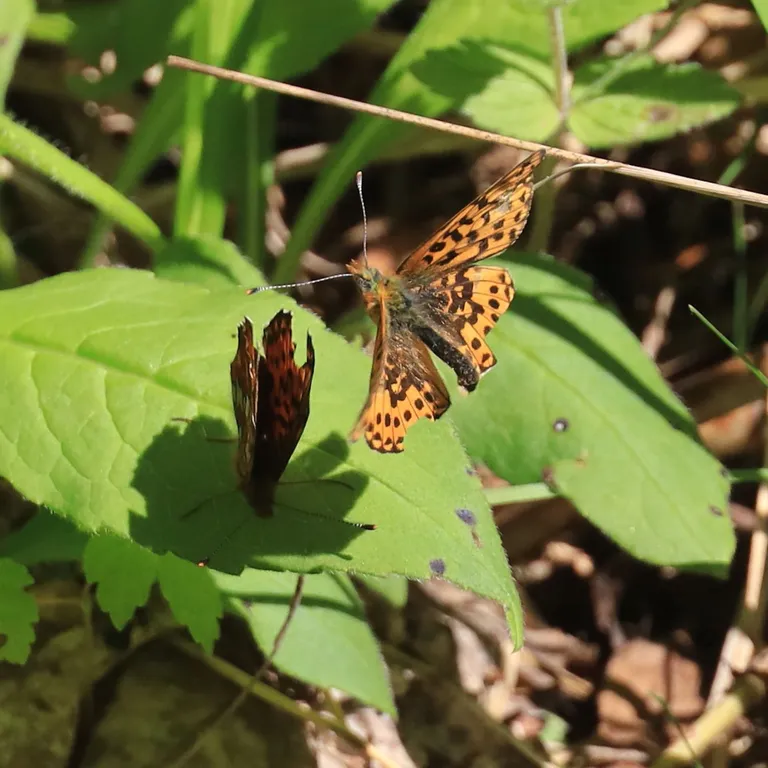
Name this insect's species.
Boloria euphrosyne (also Clossiana euphrosyne)
